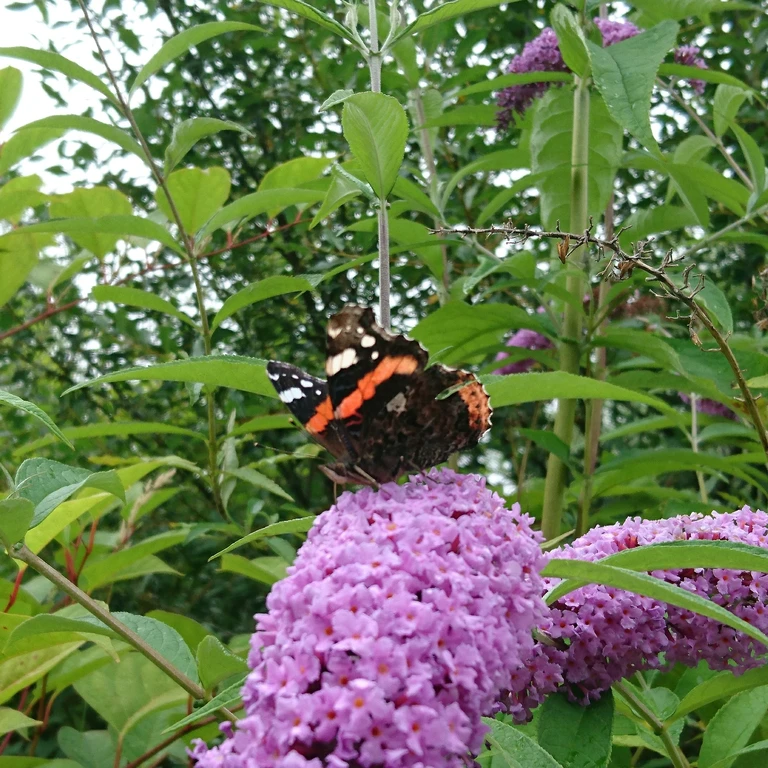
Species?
Vanessa atalanta
